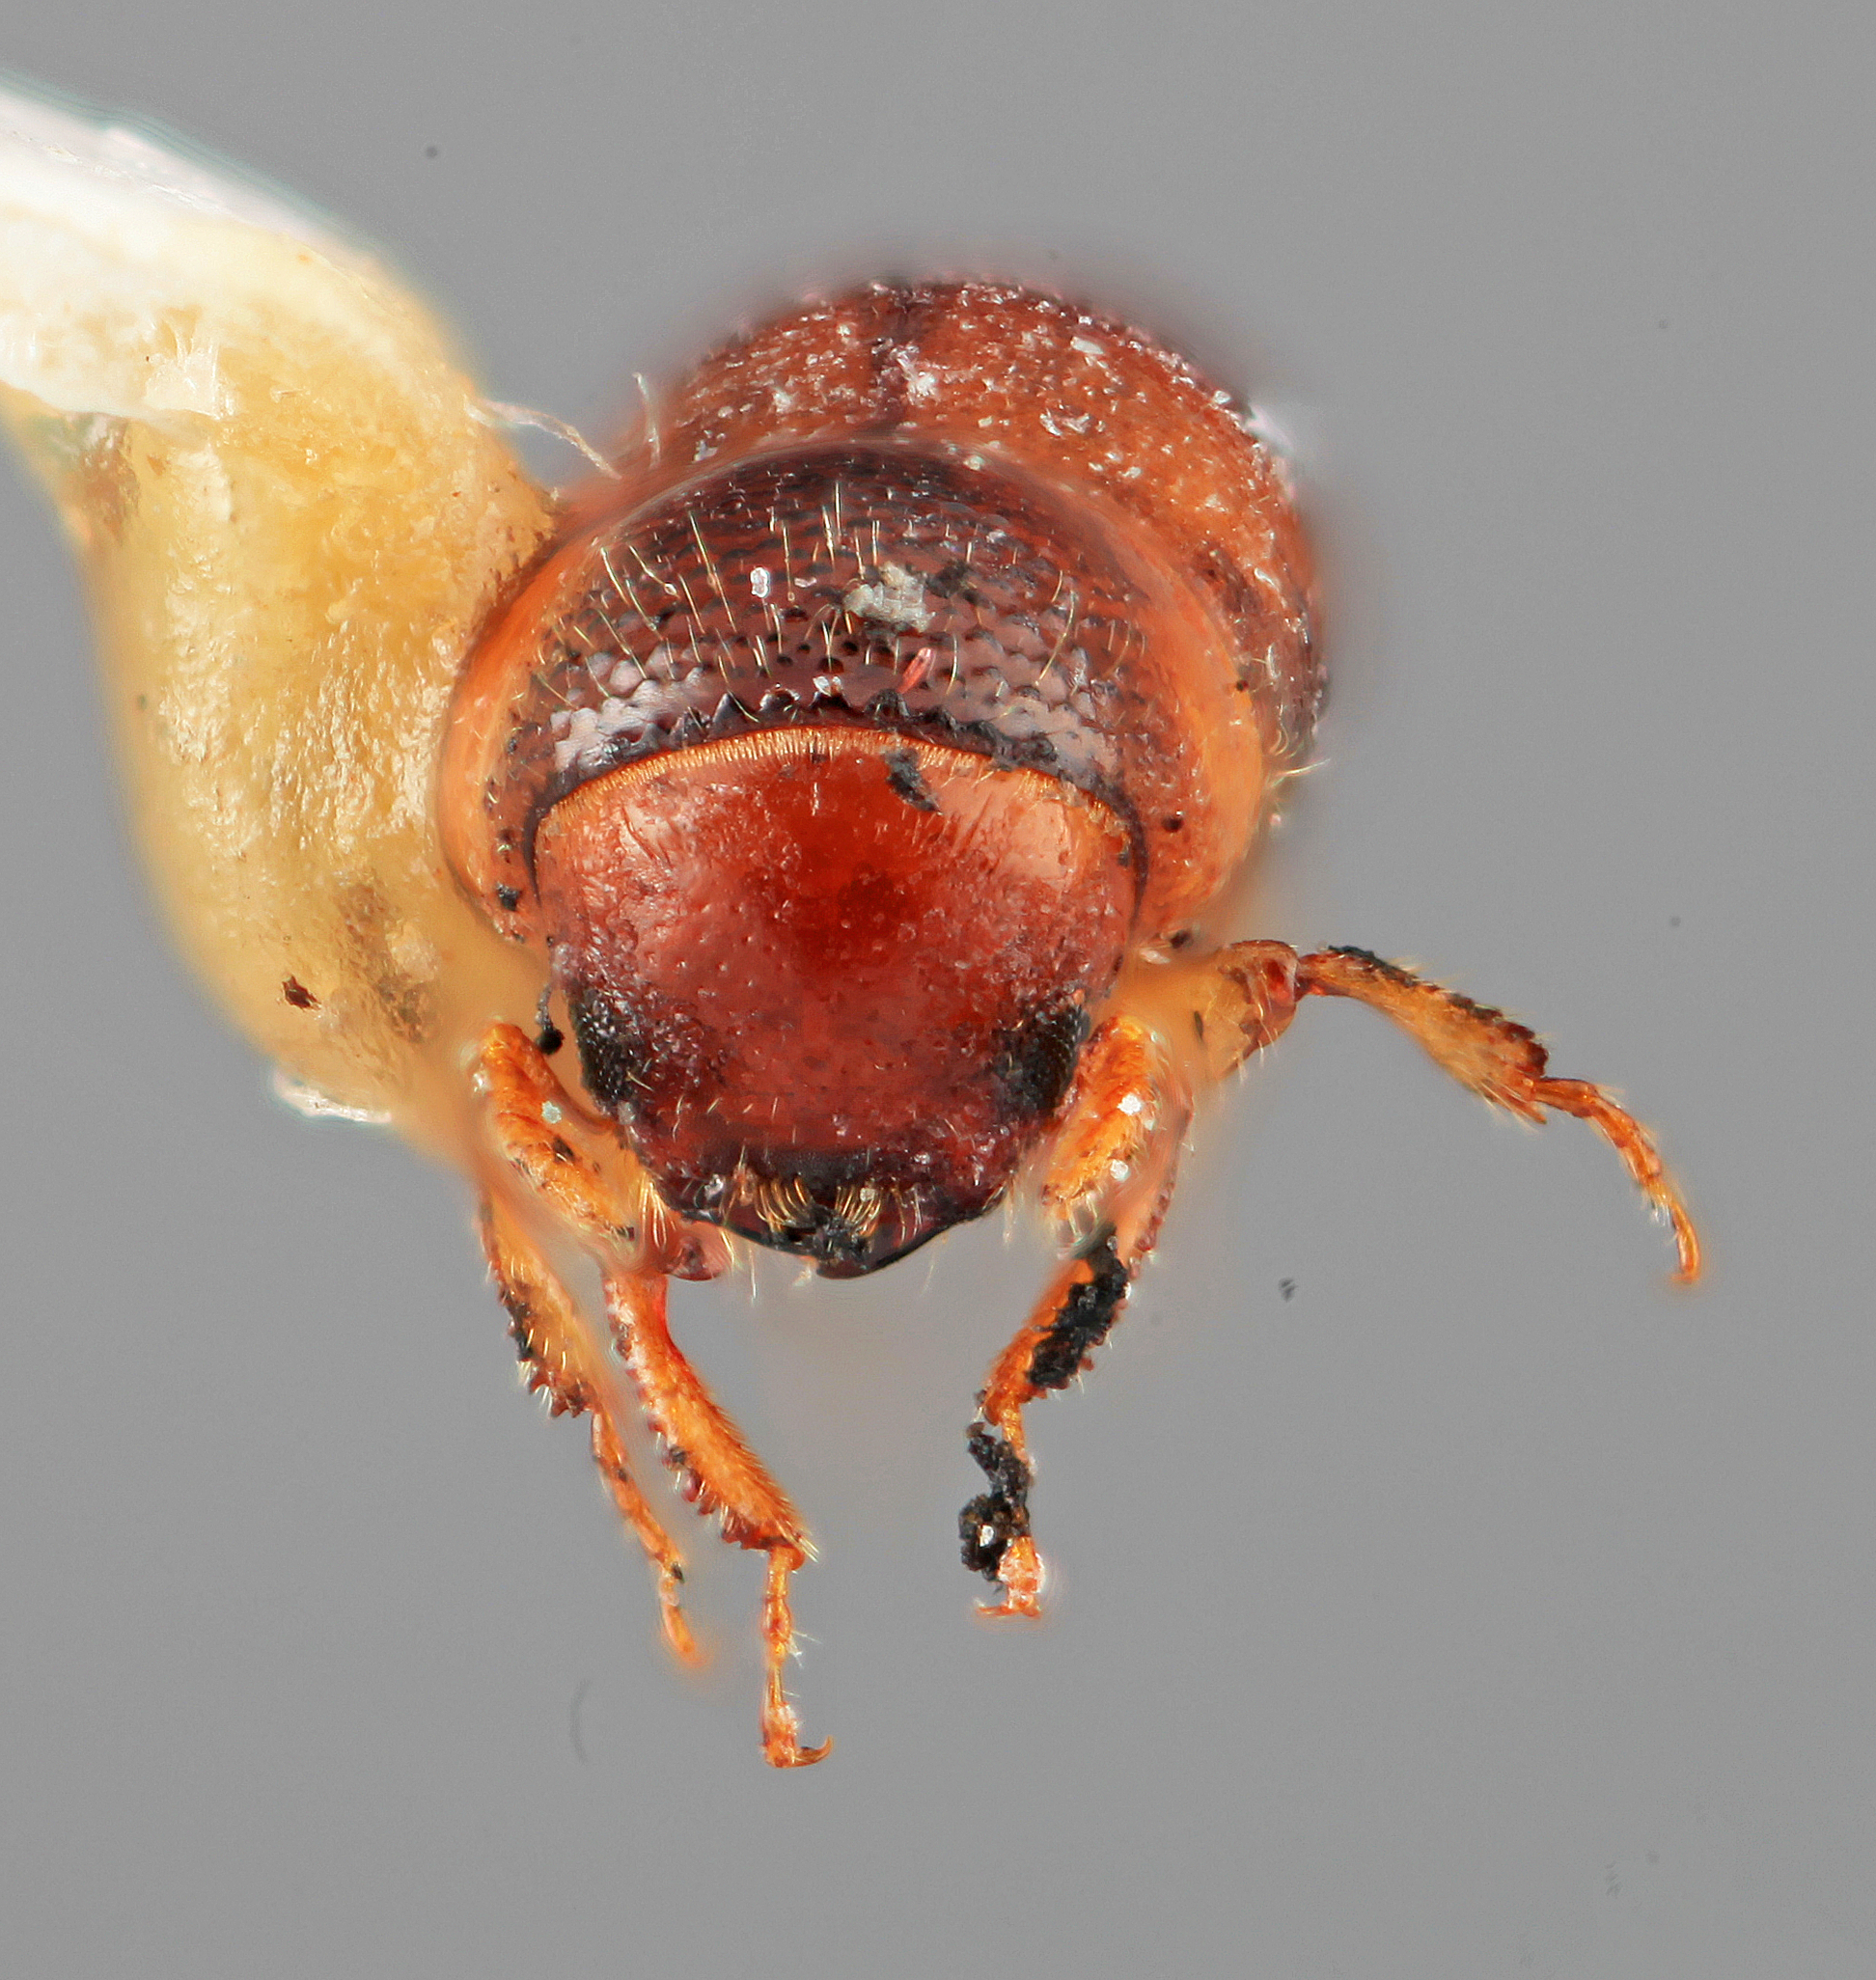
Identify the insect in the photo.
Monarthrum hondurensis
